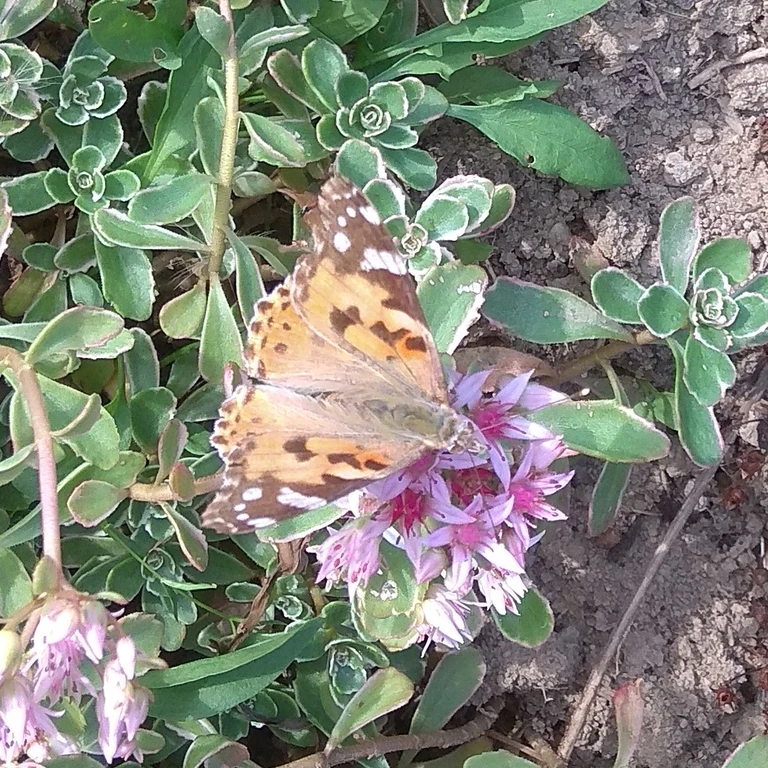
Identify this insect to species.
Vanessa cardui
